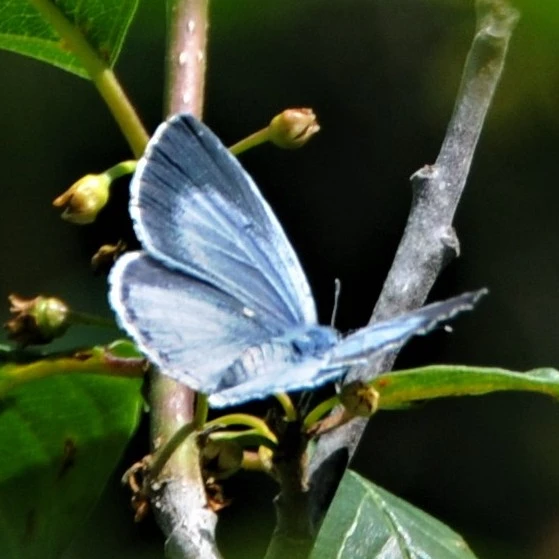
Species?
Celastrina argiolus
